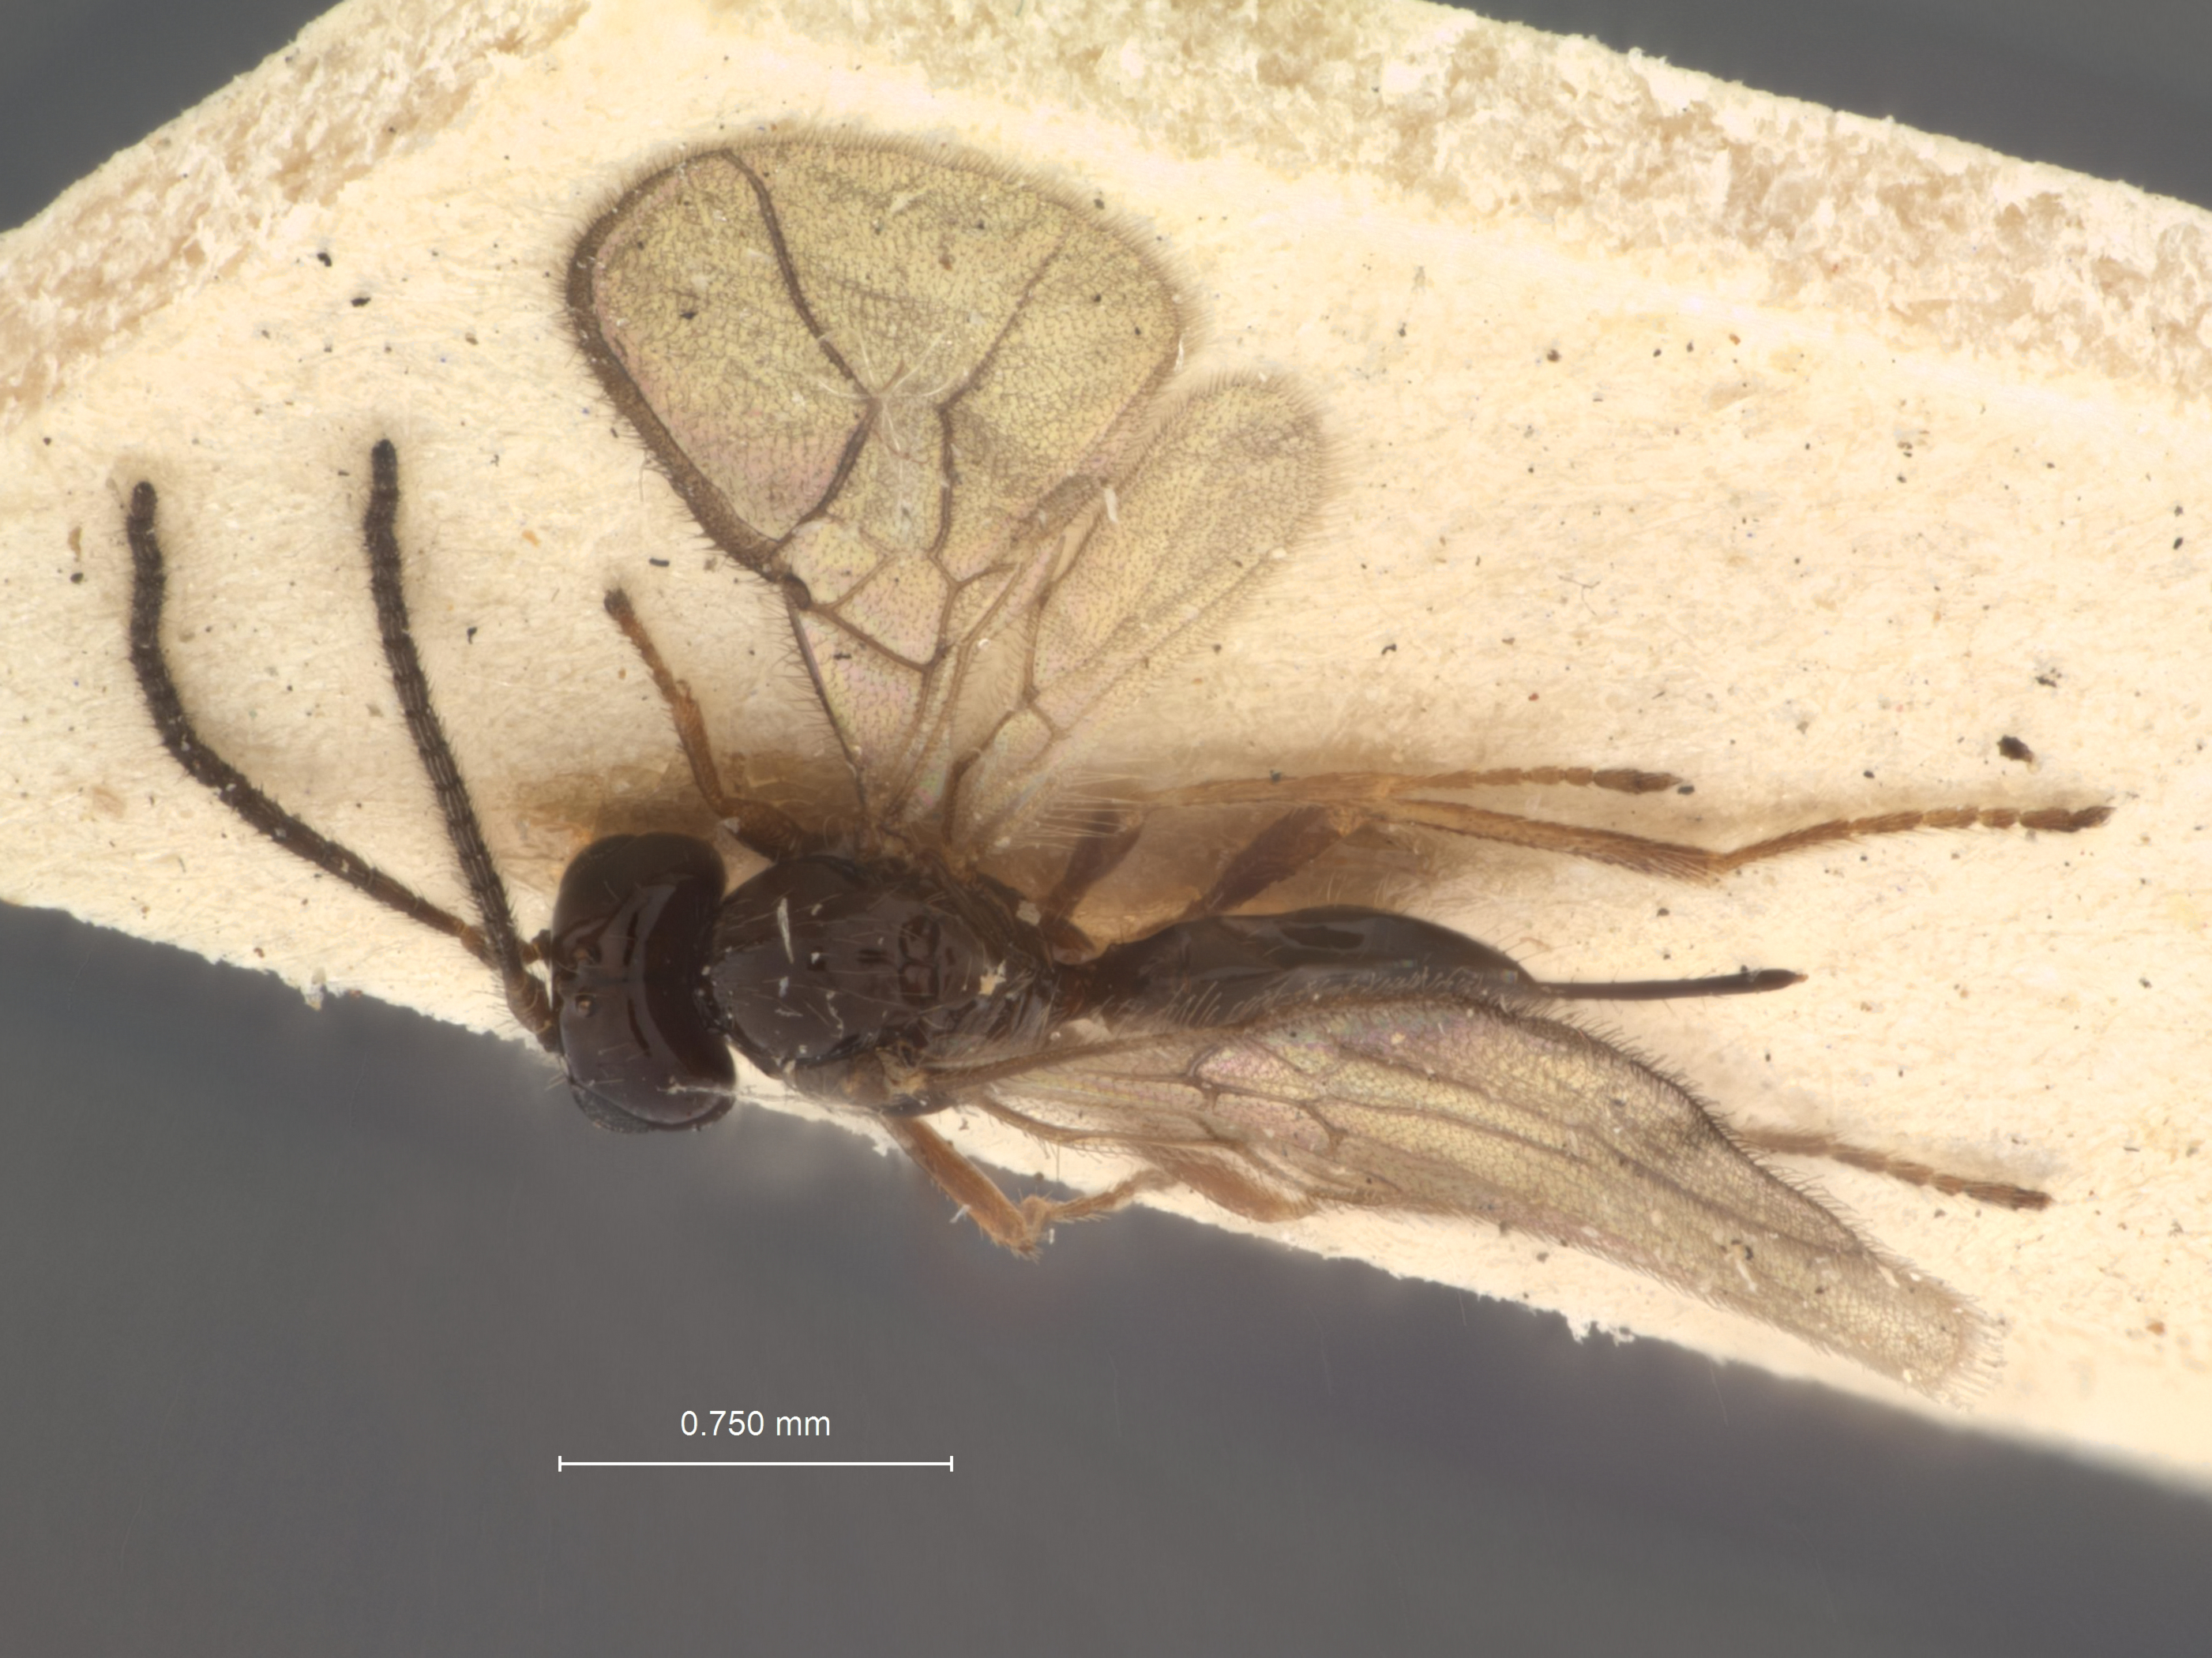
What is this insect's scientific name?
Aspilota liosoma
